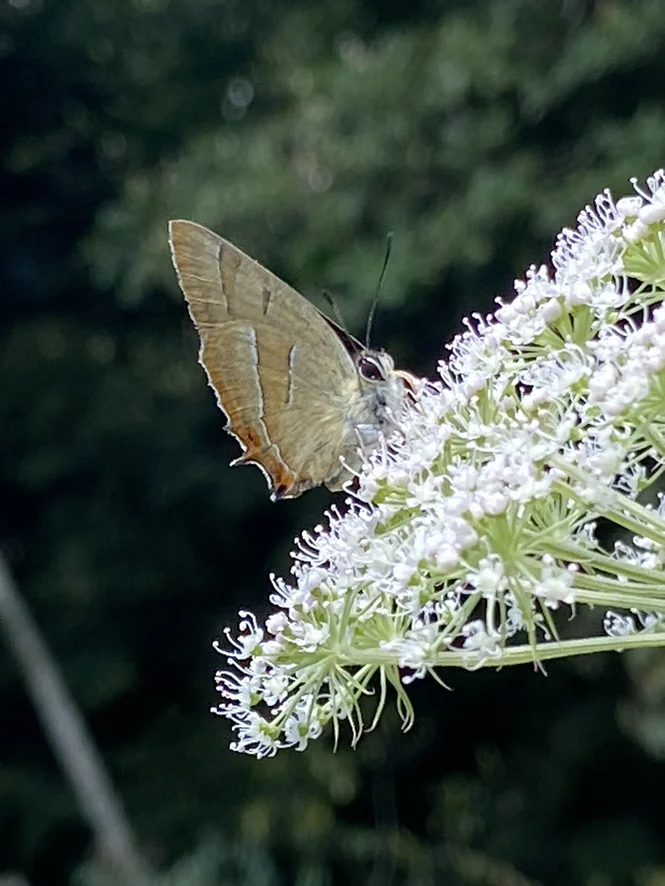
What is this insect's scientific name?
Thecla betulae
